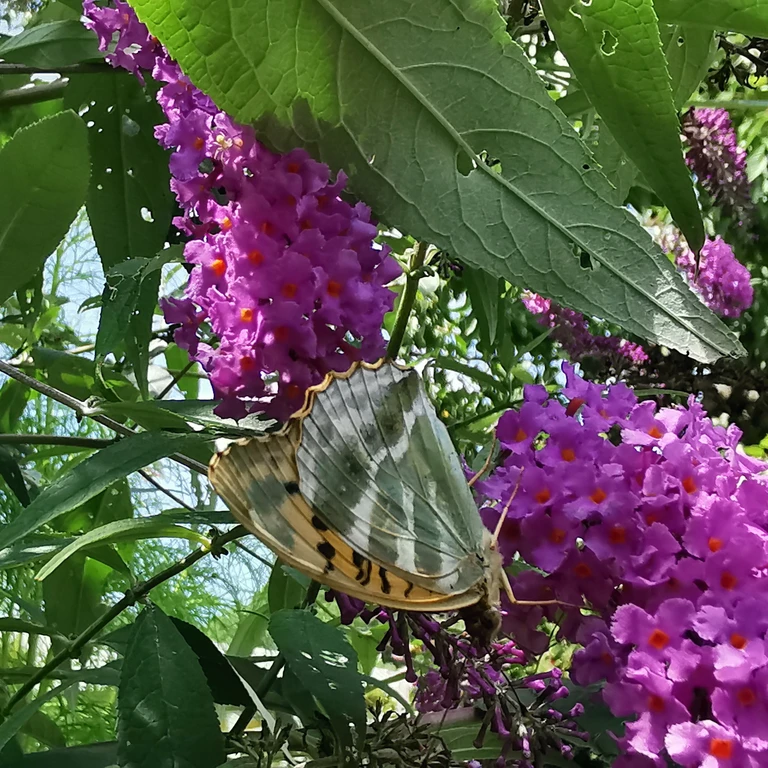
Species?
Argynnis paphia
